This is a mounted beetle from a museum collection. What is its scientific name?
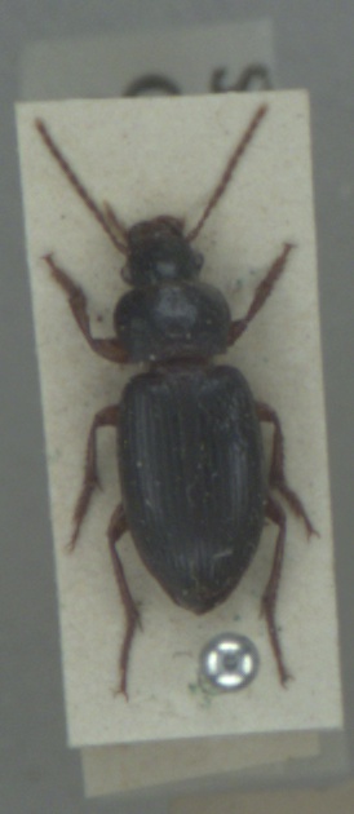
Ophonus rufibarbis
